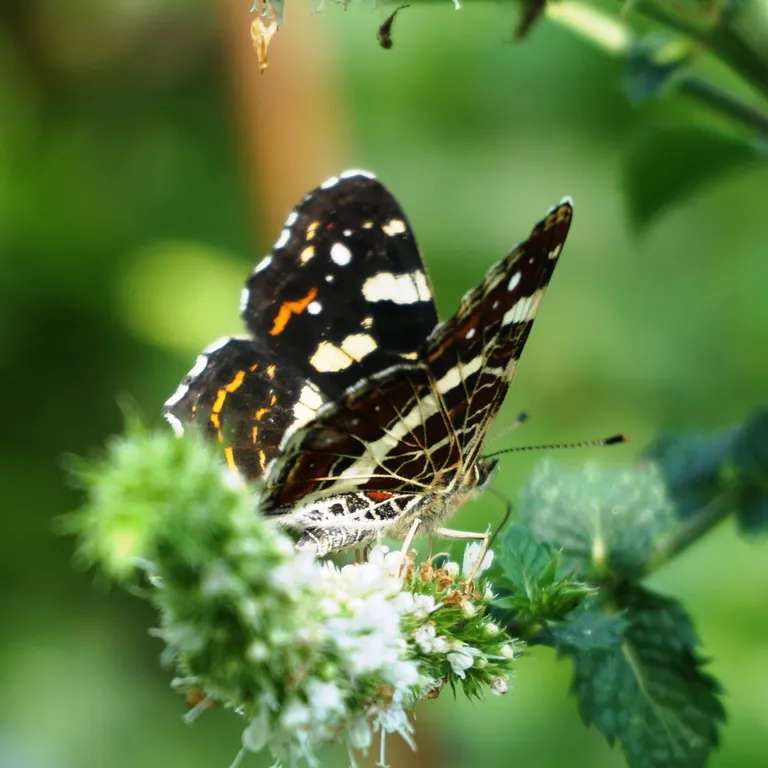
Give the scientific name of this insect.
Araschnia levana
